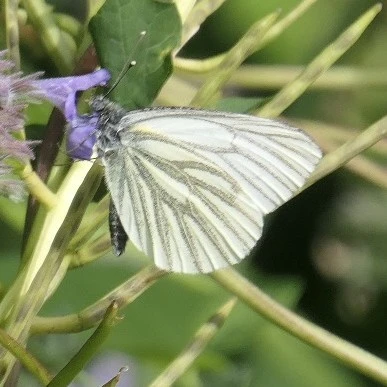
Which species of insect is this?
Pieris napi
